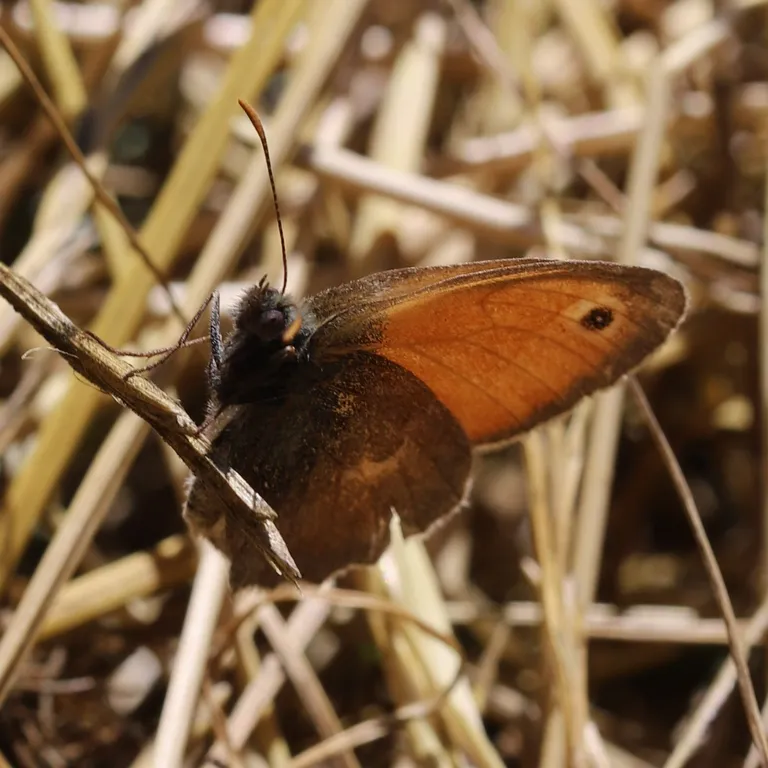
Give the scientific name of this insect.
Coenonympha pamphilus
